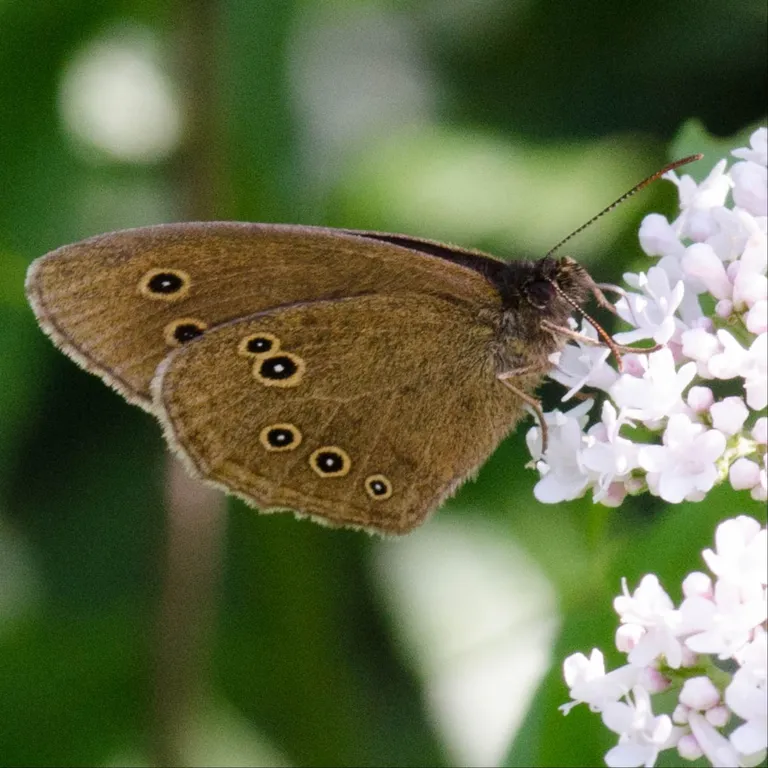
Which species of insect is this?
Aphantopus hyperantus
